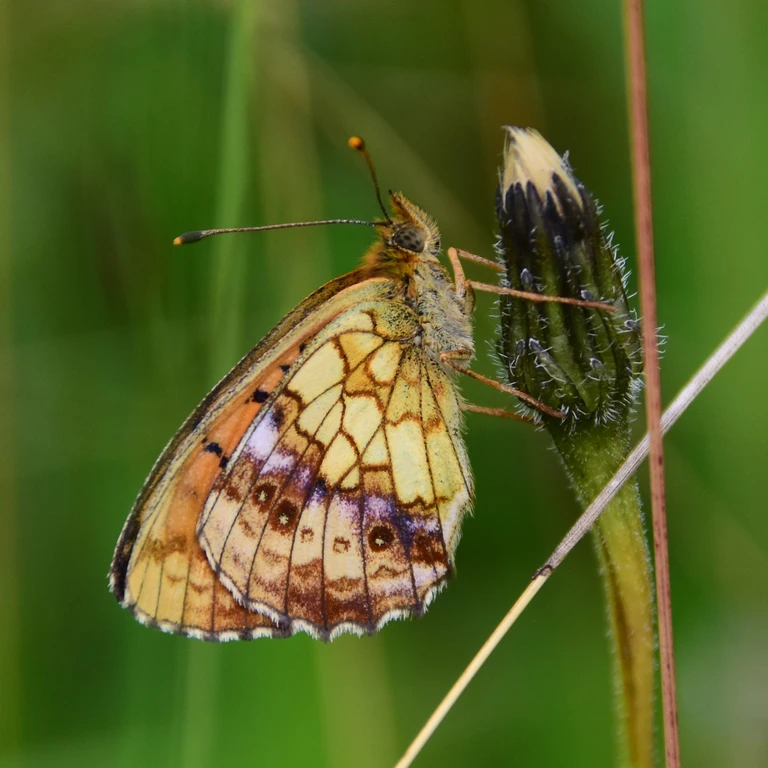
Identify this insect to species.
Brenthis ino
